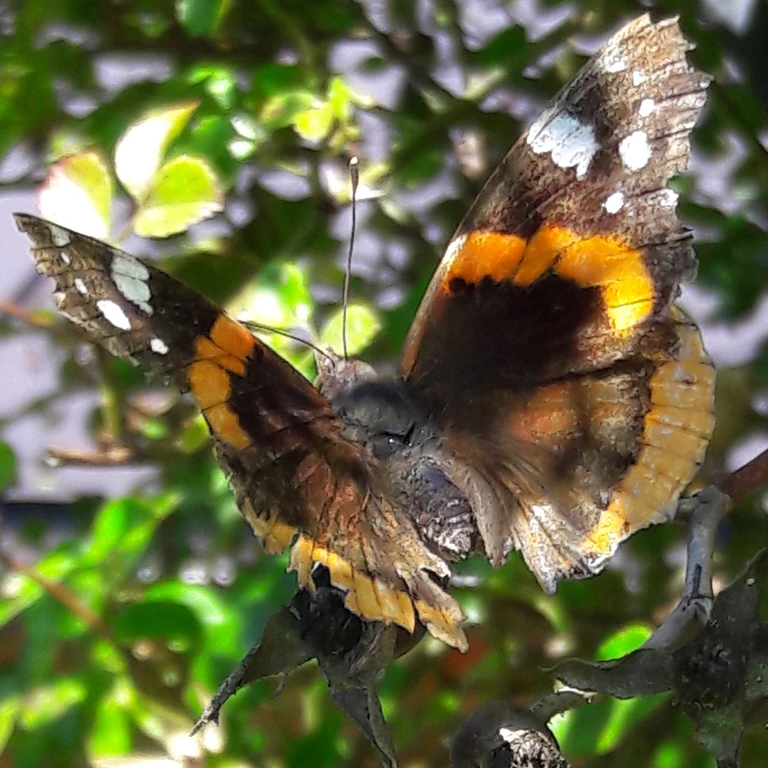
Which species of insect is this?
Vanessa atalanta
